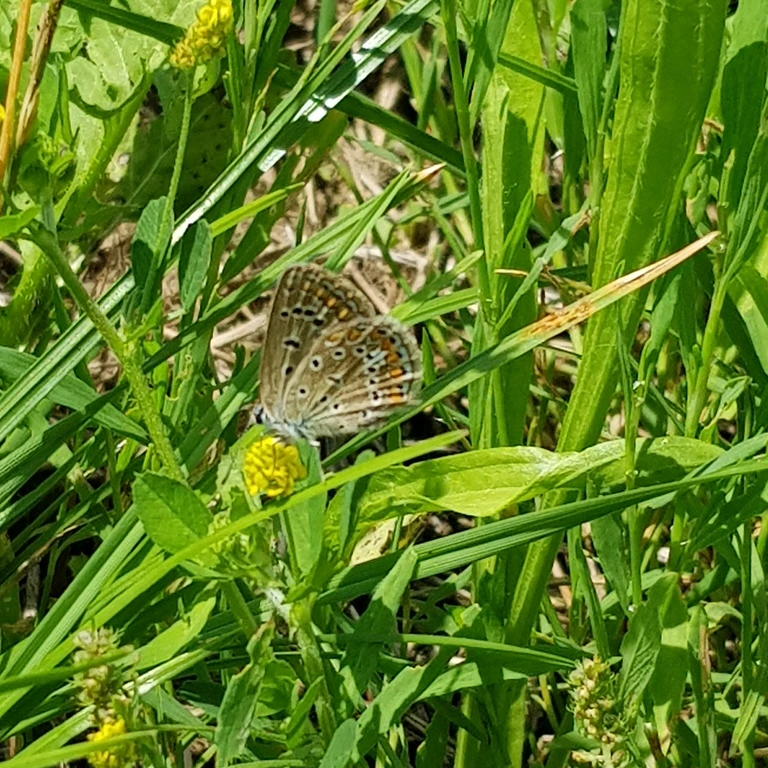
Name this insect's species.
Polyommatus icarus
